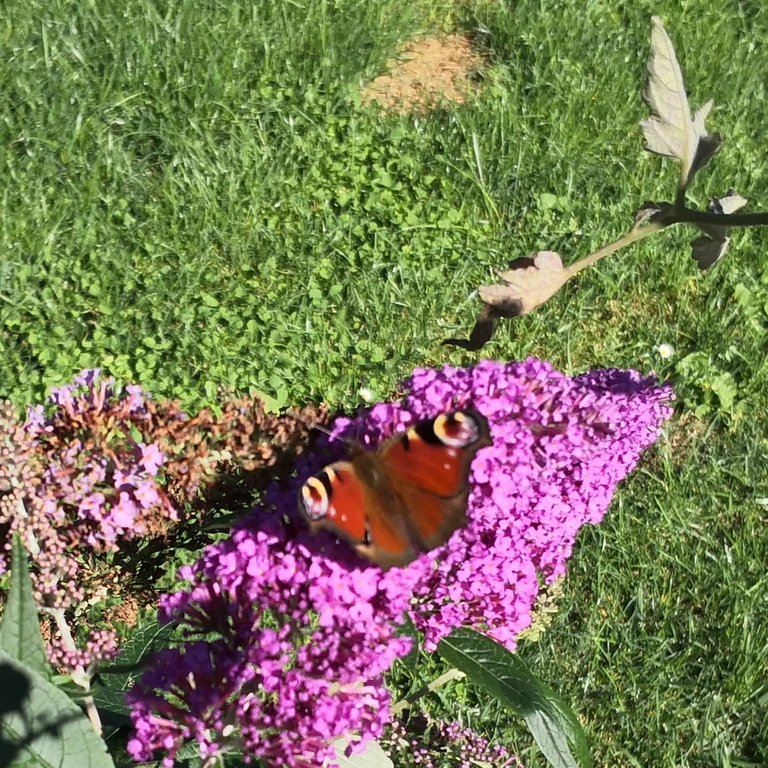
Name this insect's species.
Aglais io
